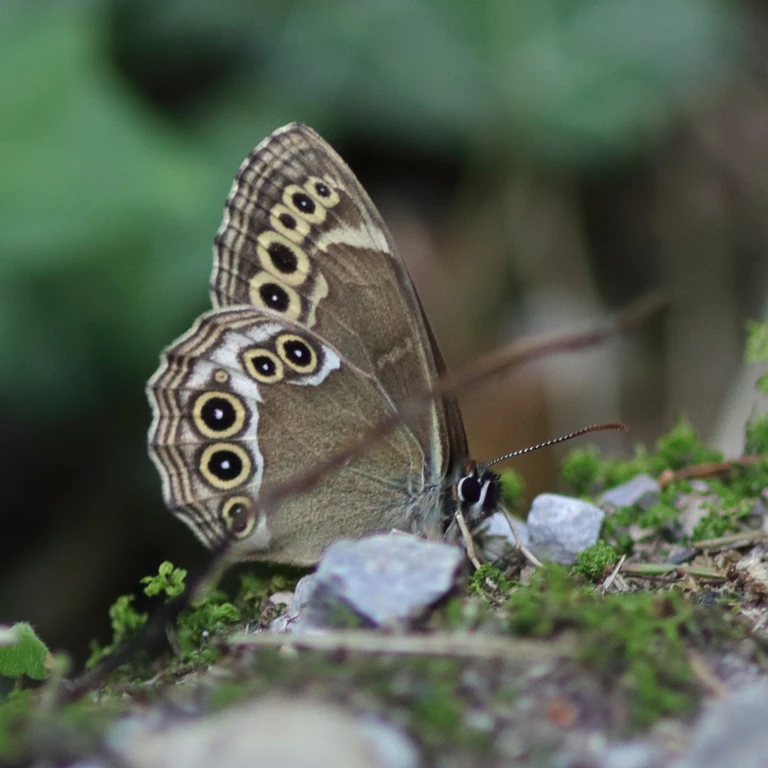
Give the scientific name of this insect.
Lopinga achine (also Pararge achine)
